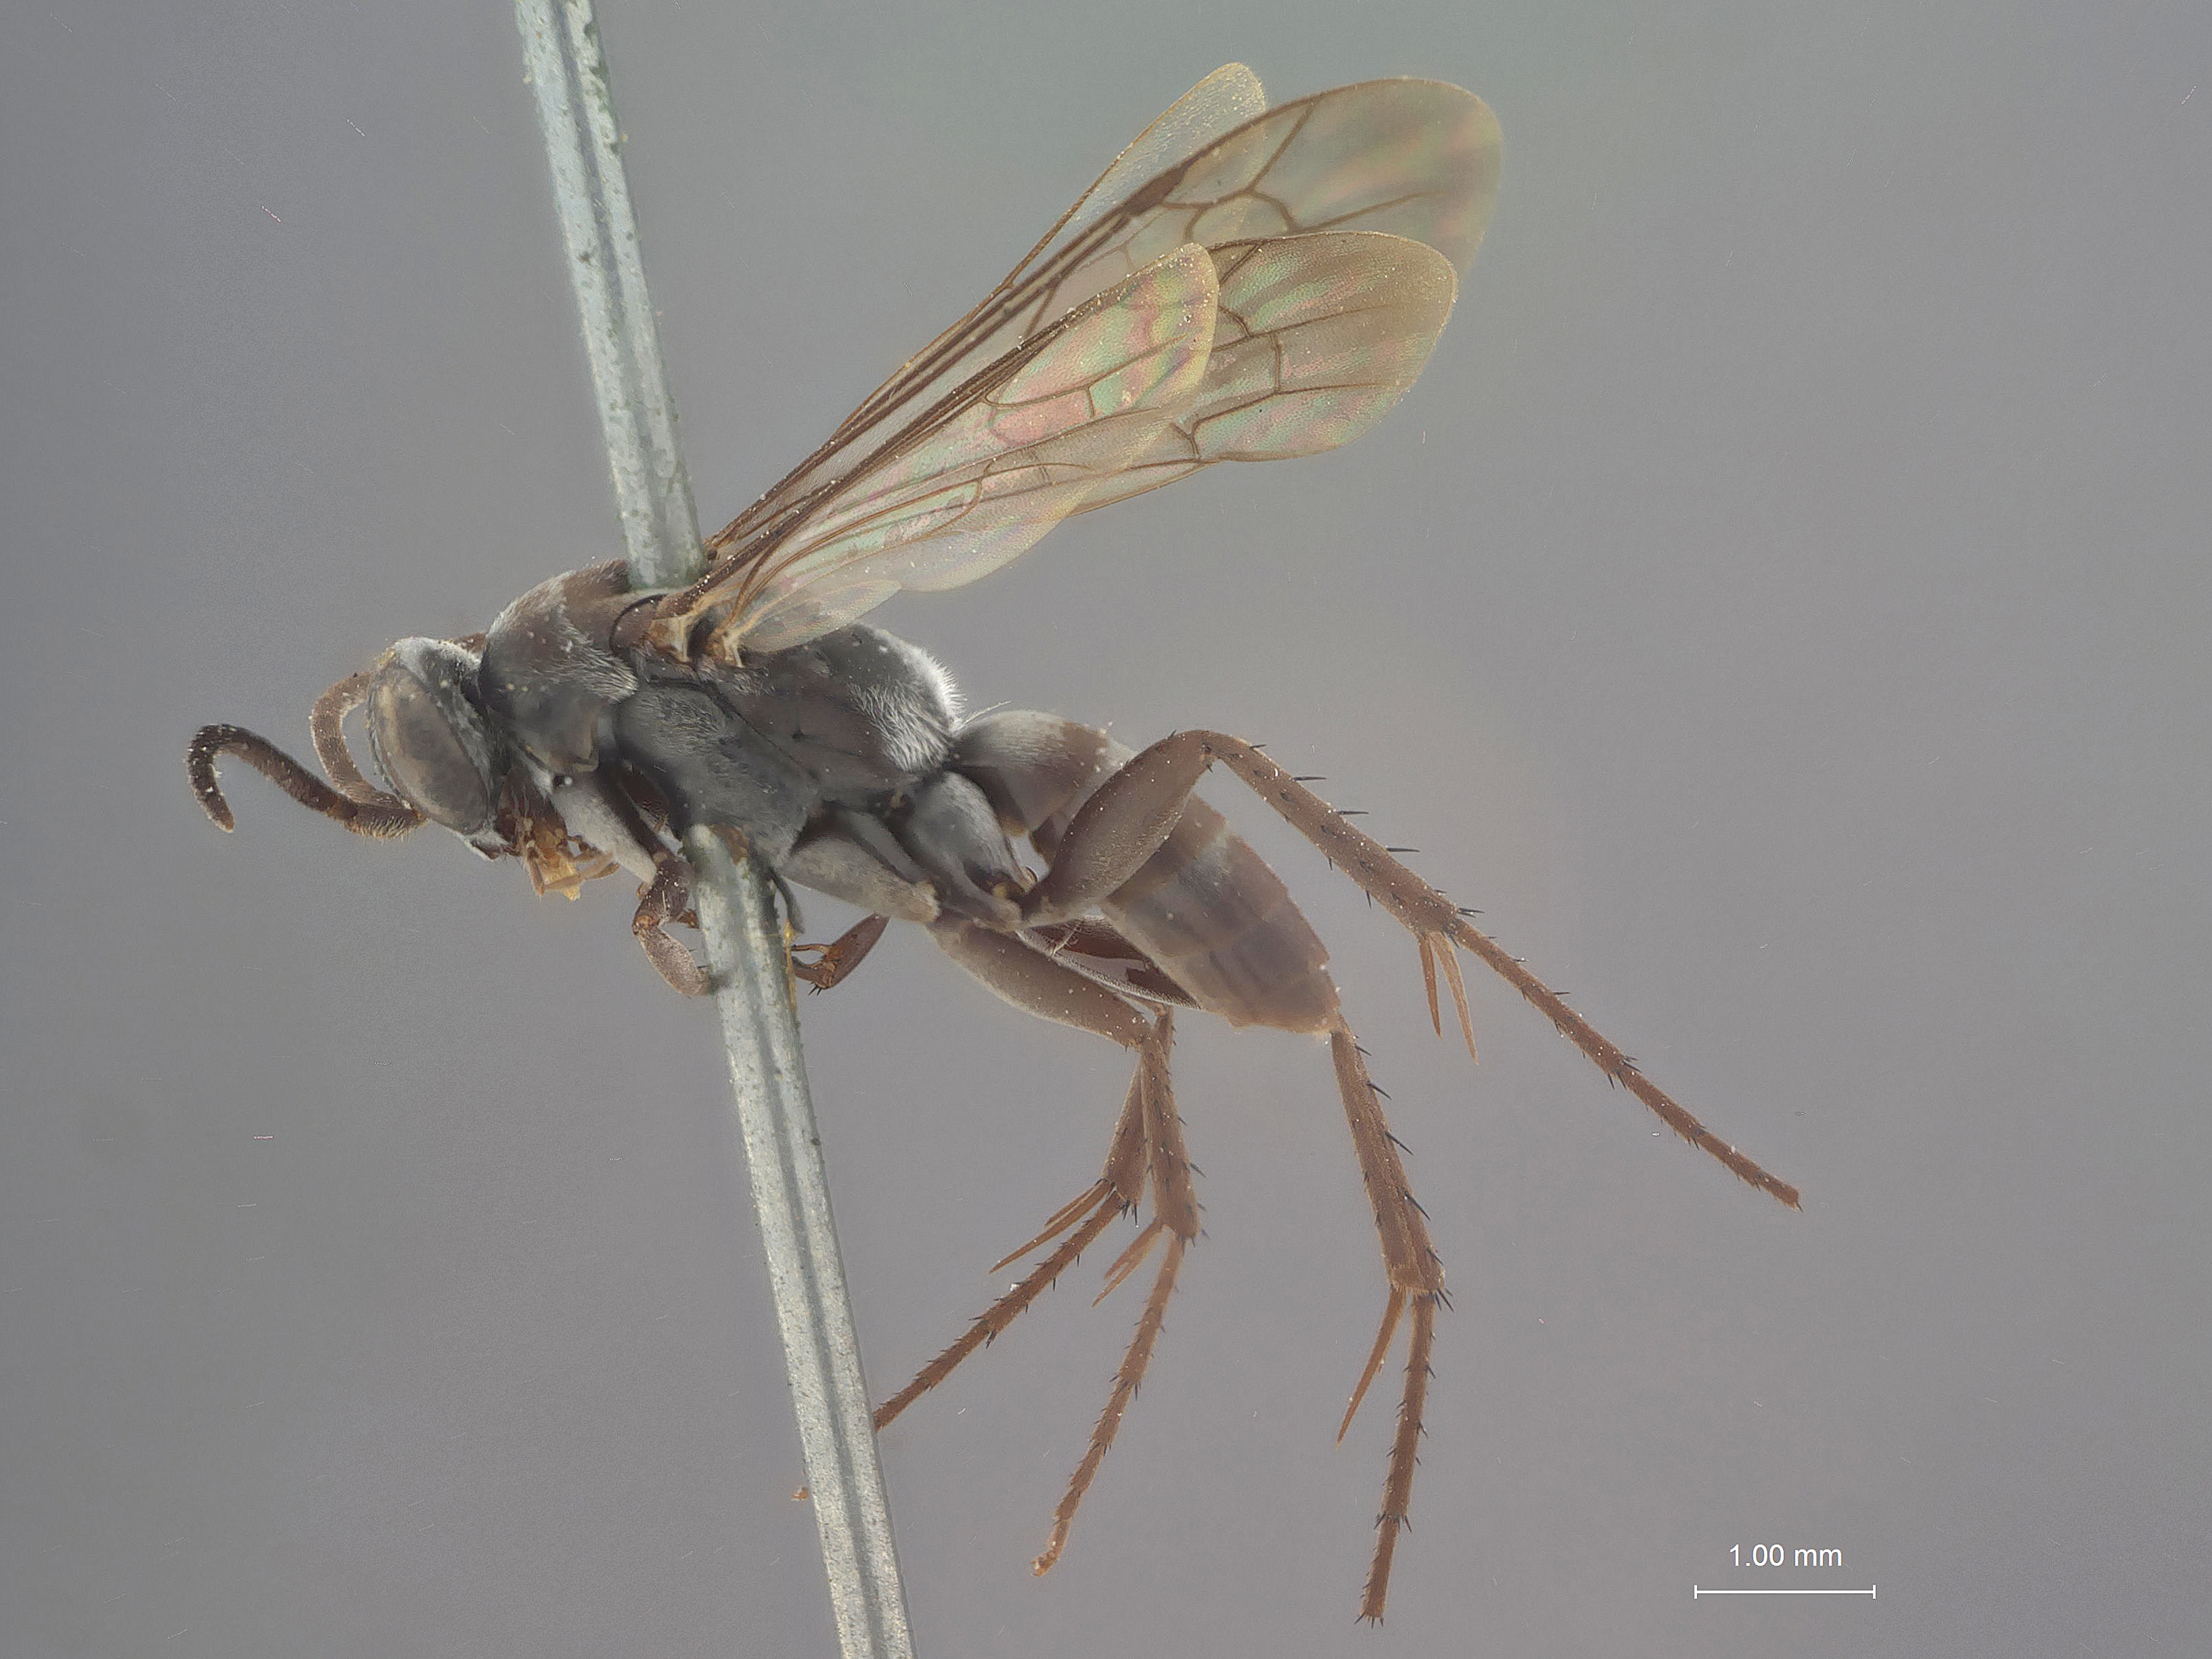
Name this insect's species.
Planiceps euferalis
